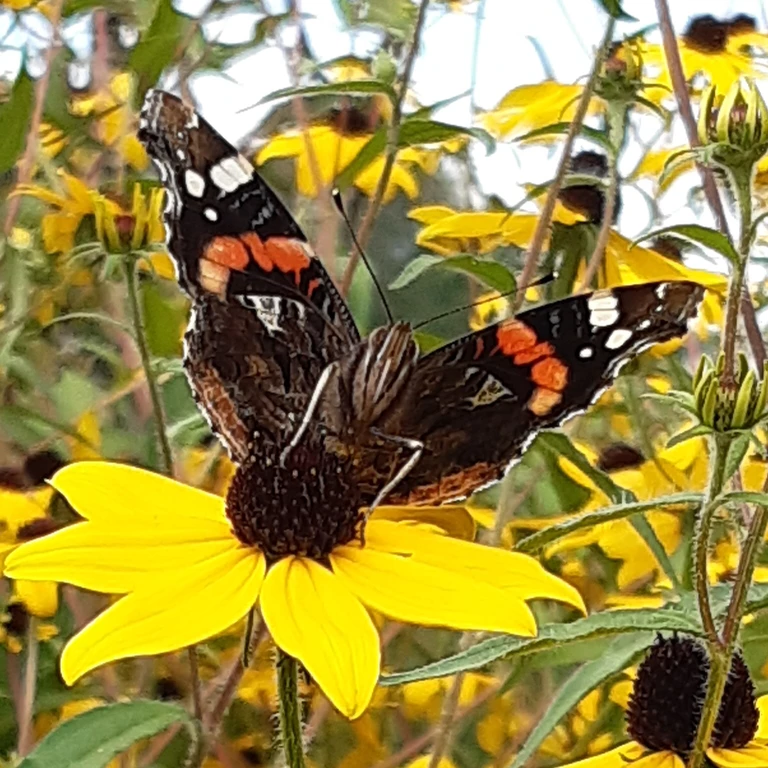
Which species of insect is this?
Vanessa atalanta
